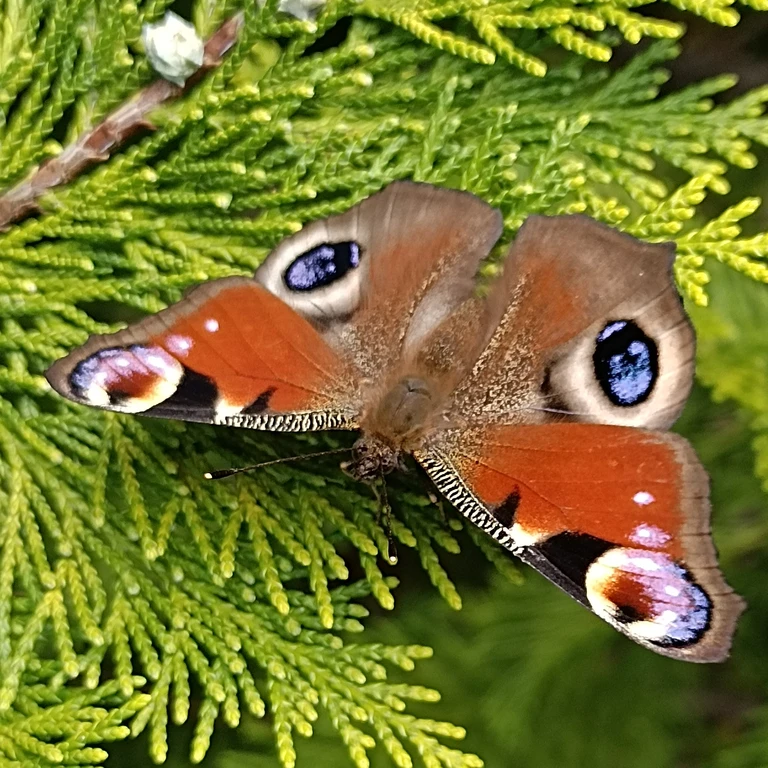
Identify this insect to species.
Aglais io
